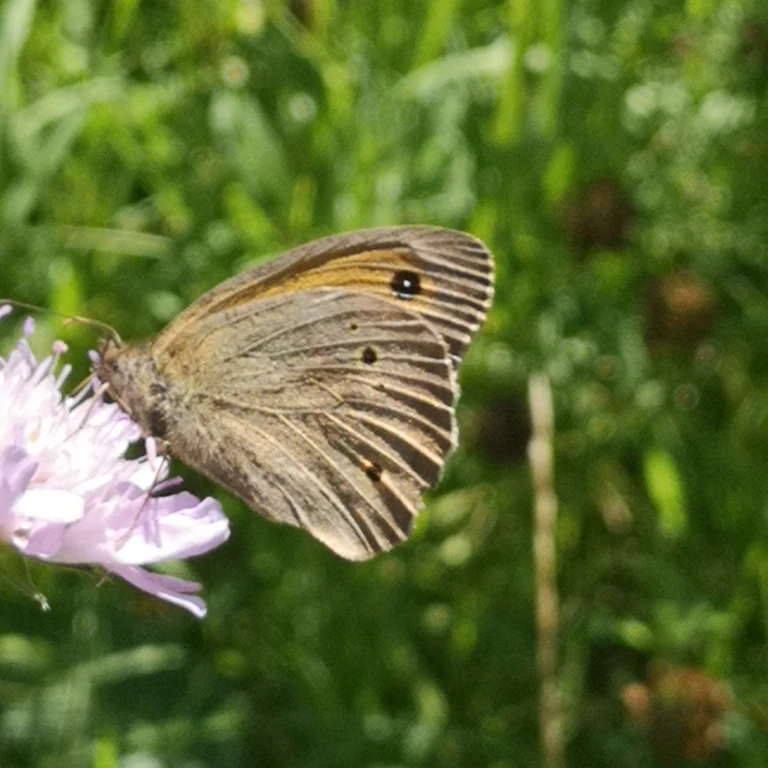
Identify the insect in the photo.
Maniola jurtina
